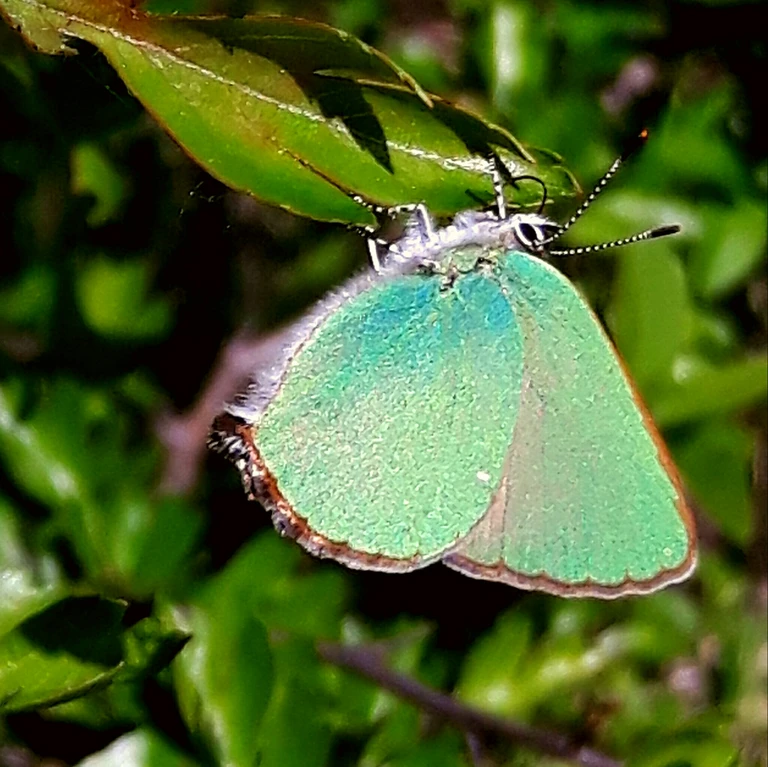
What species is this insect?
Callophrys rubi
